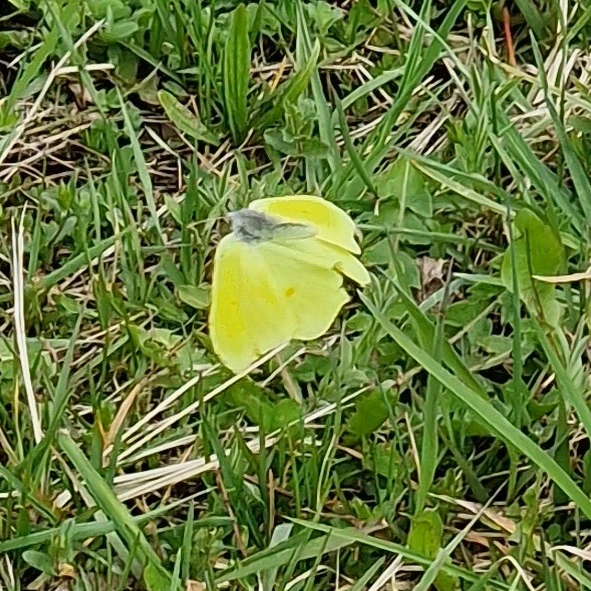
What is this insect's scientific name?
Gonepteryx rhamni
